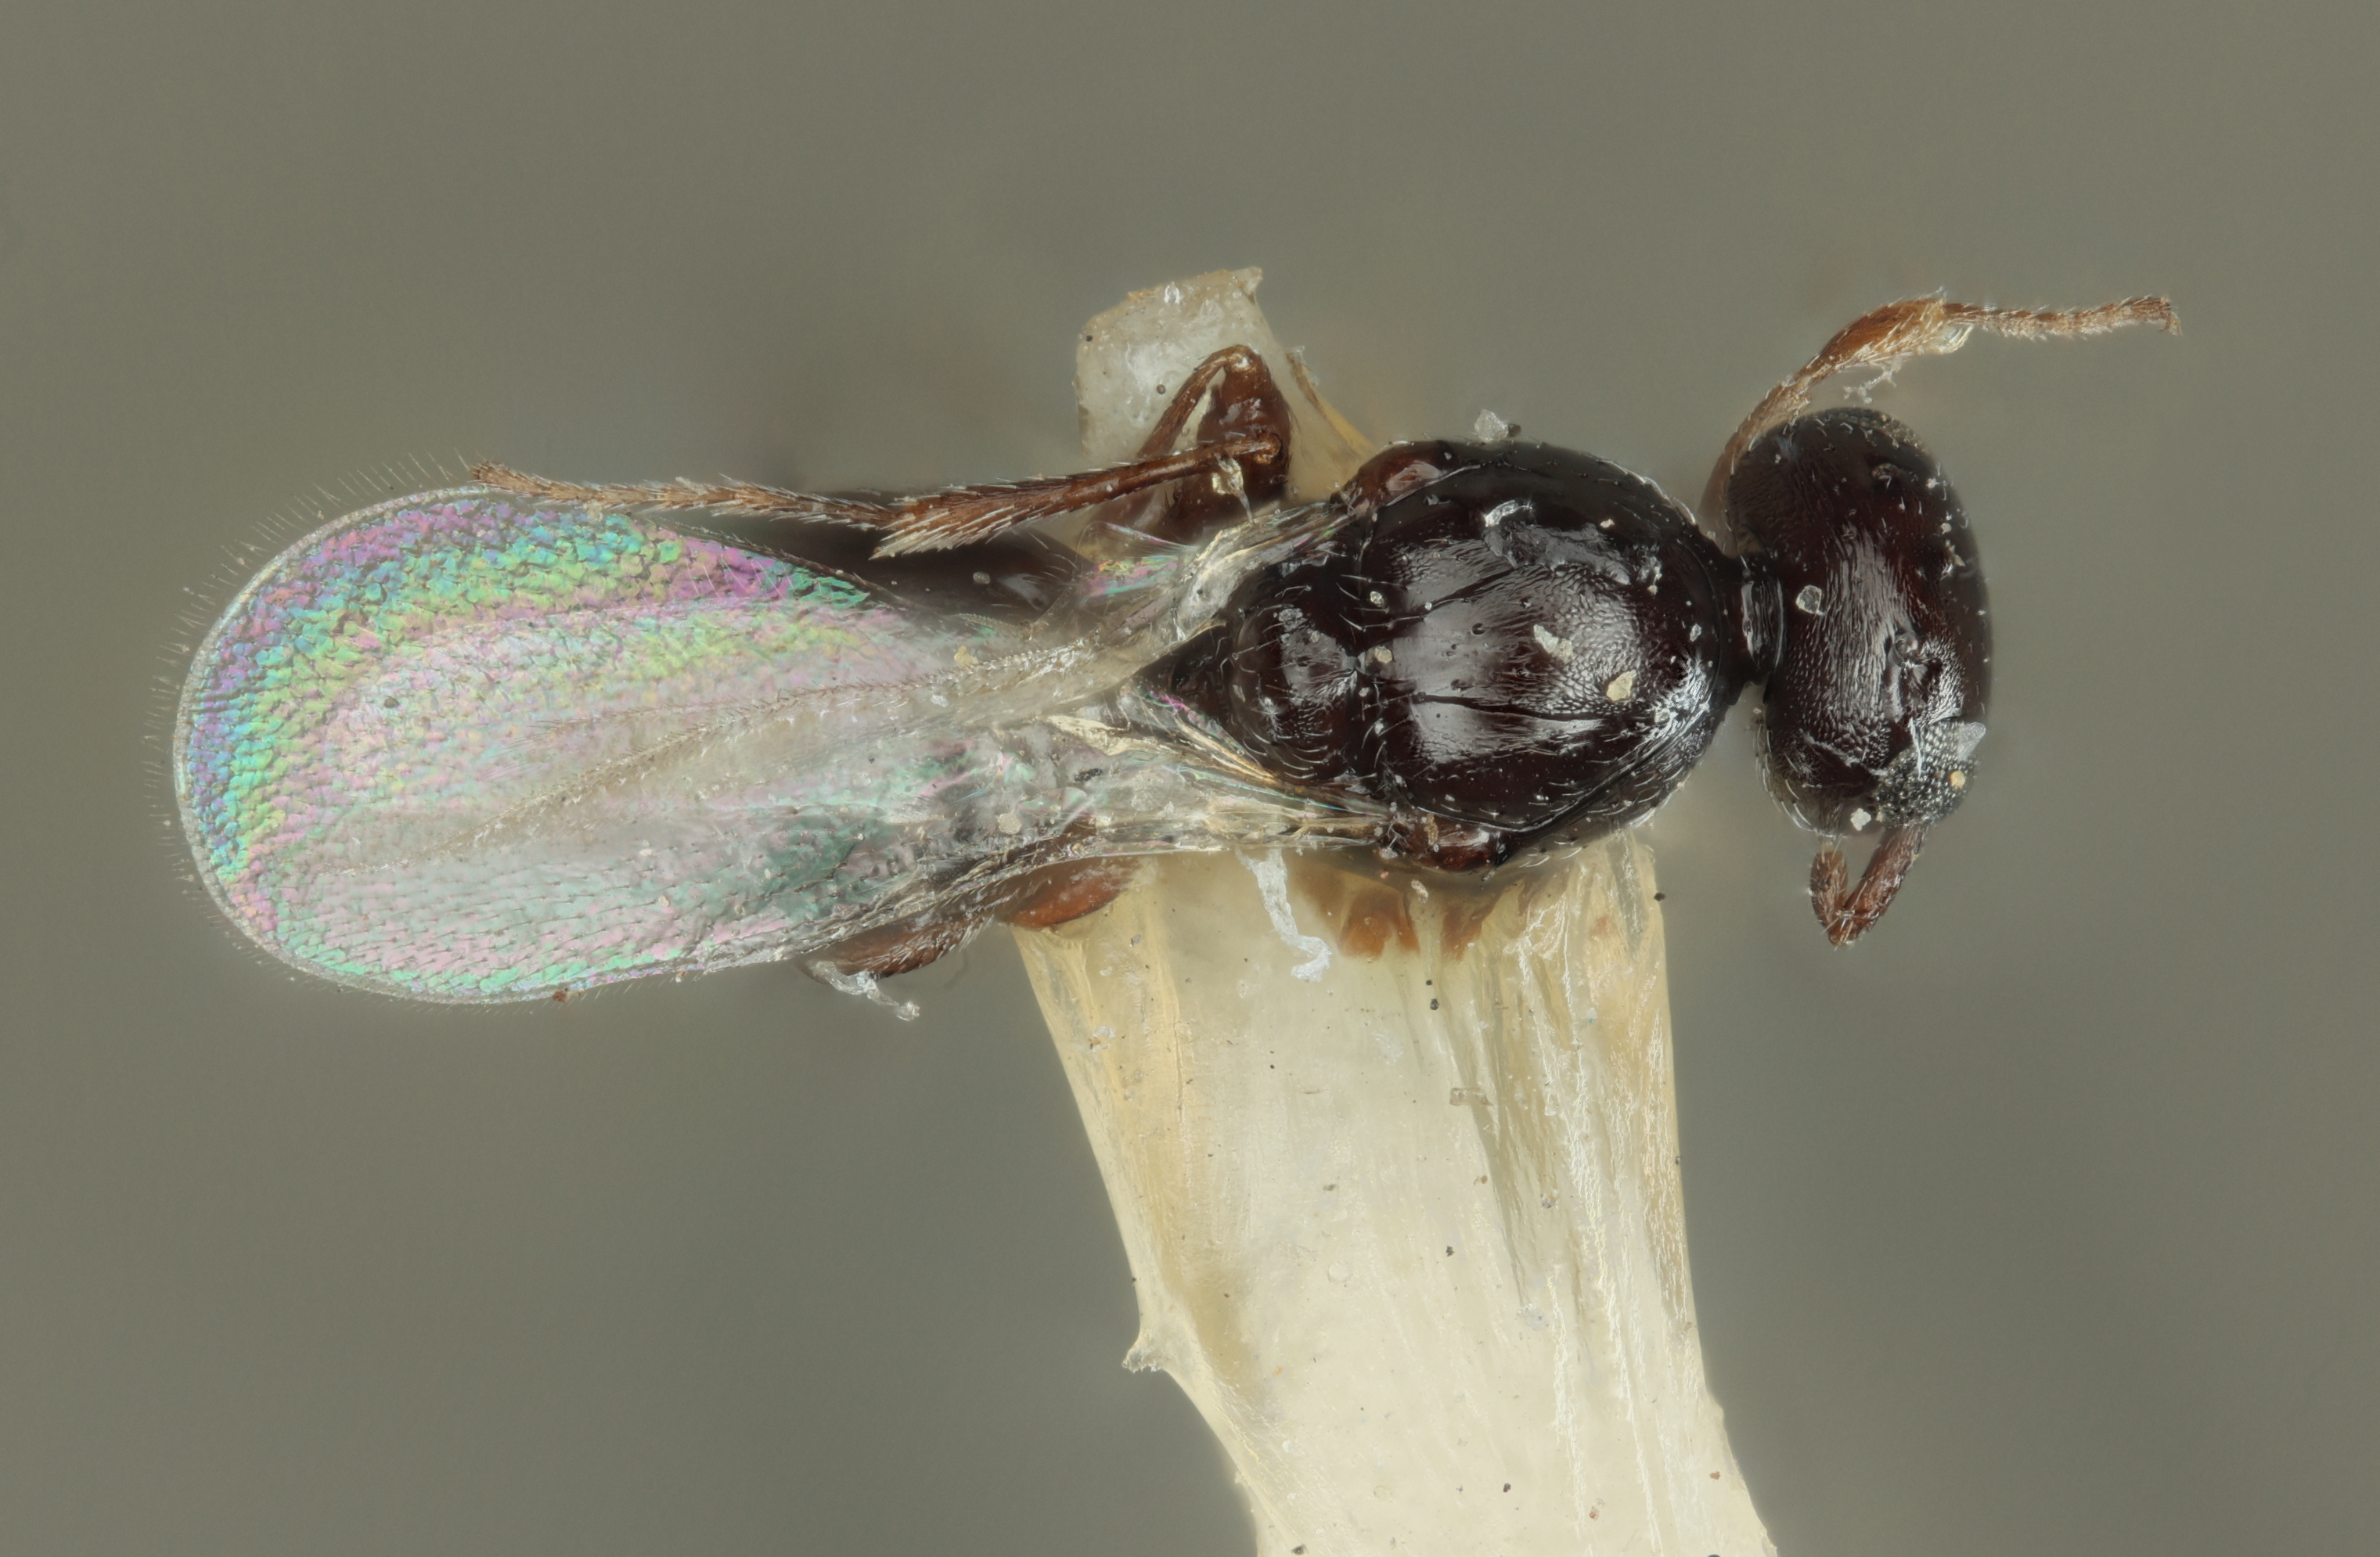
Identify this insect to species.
Polygnotus coloradensis
